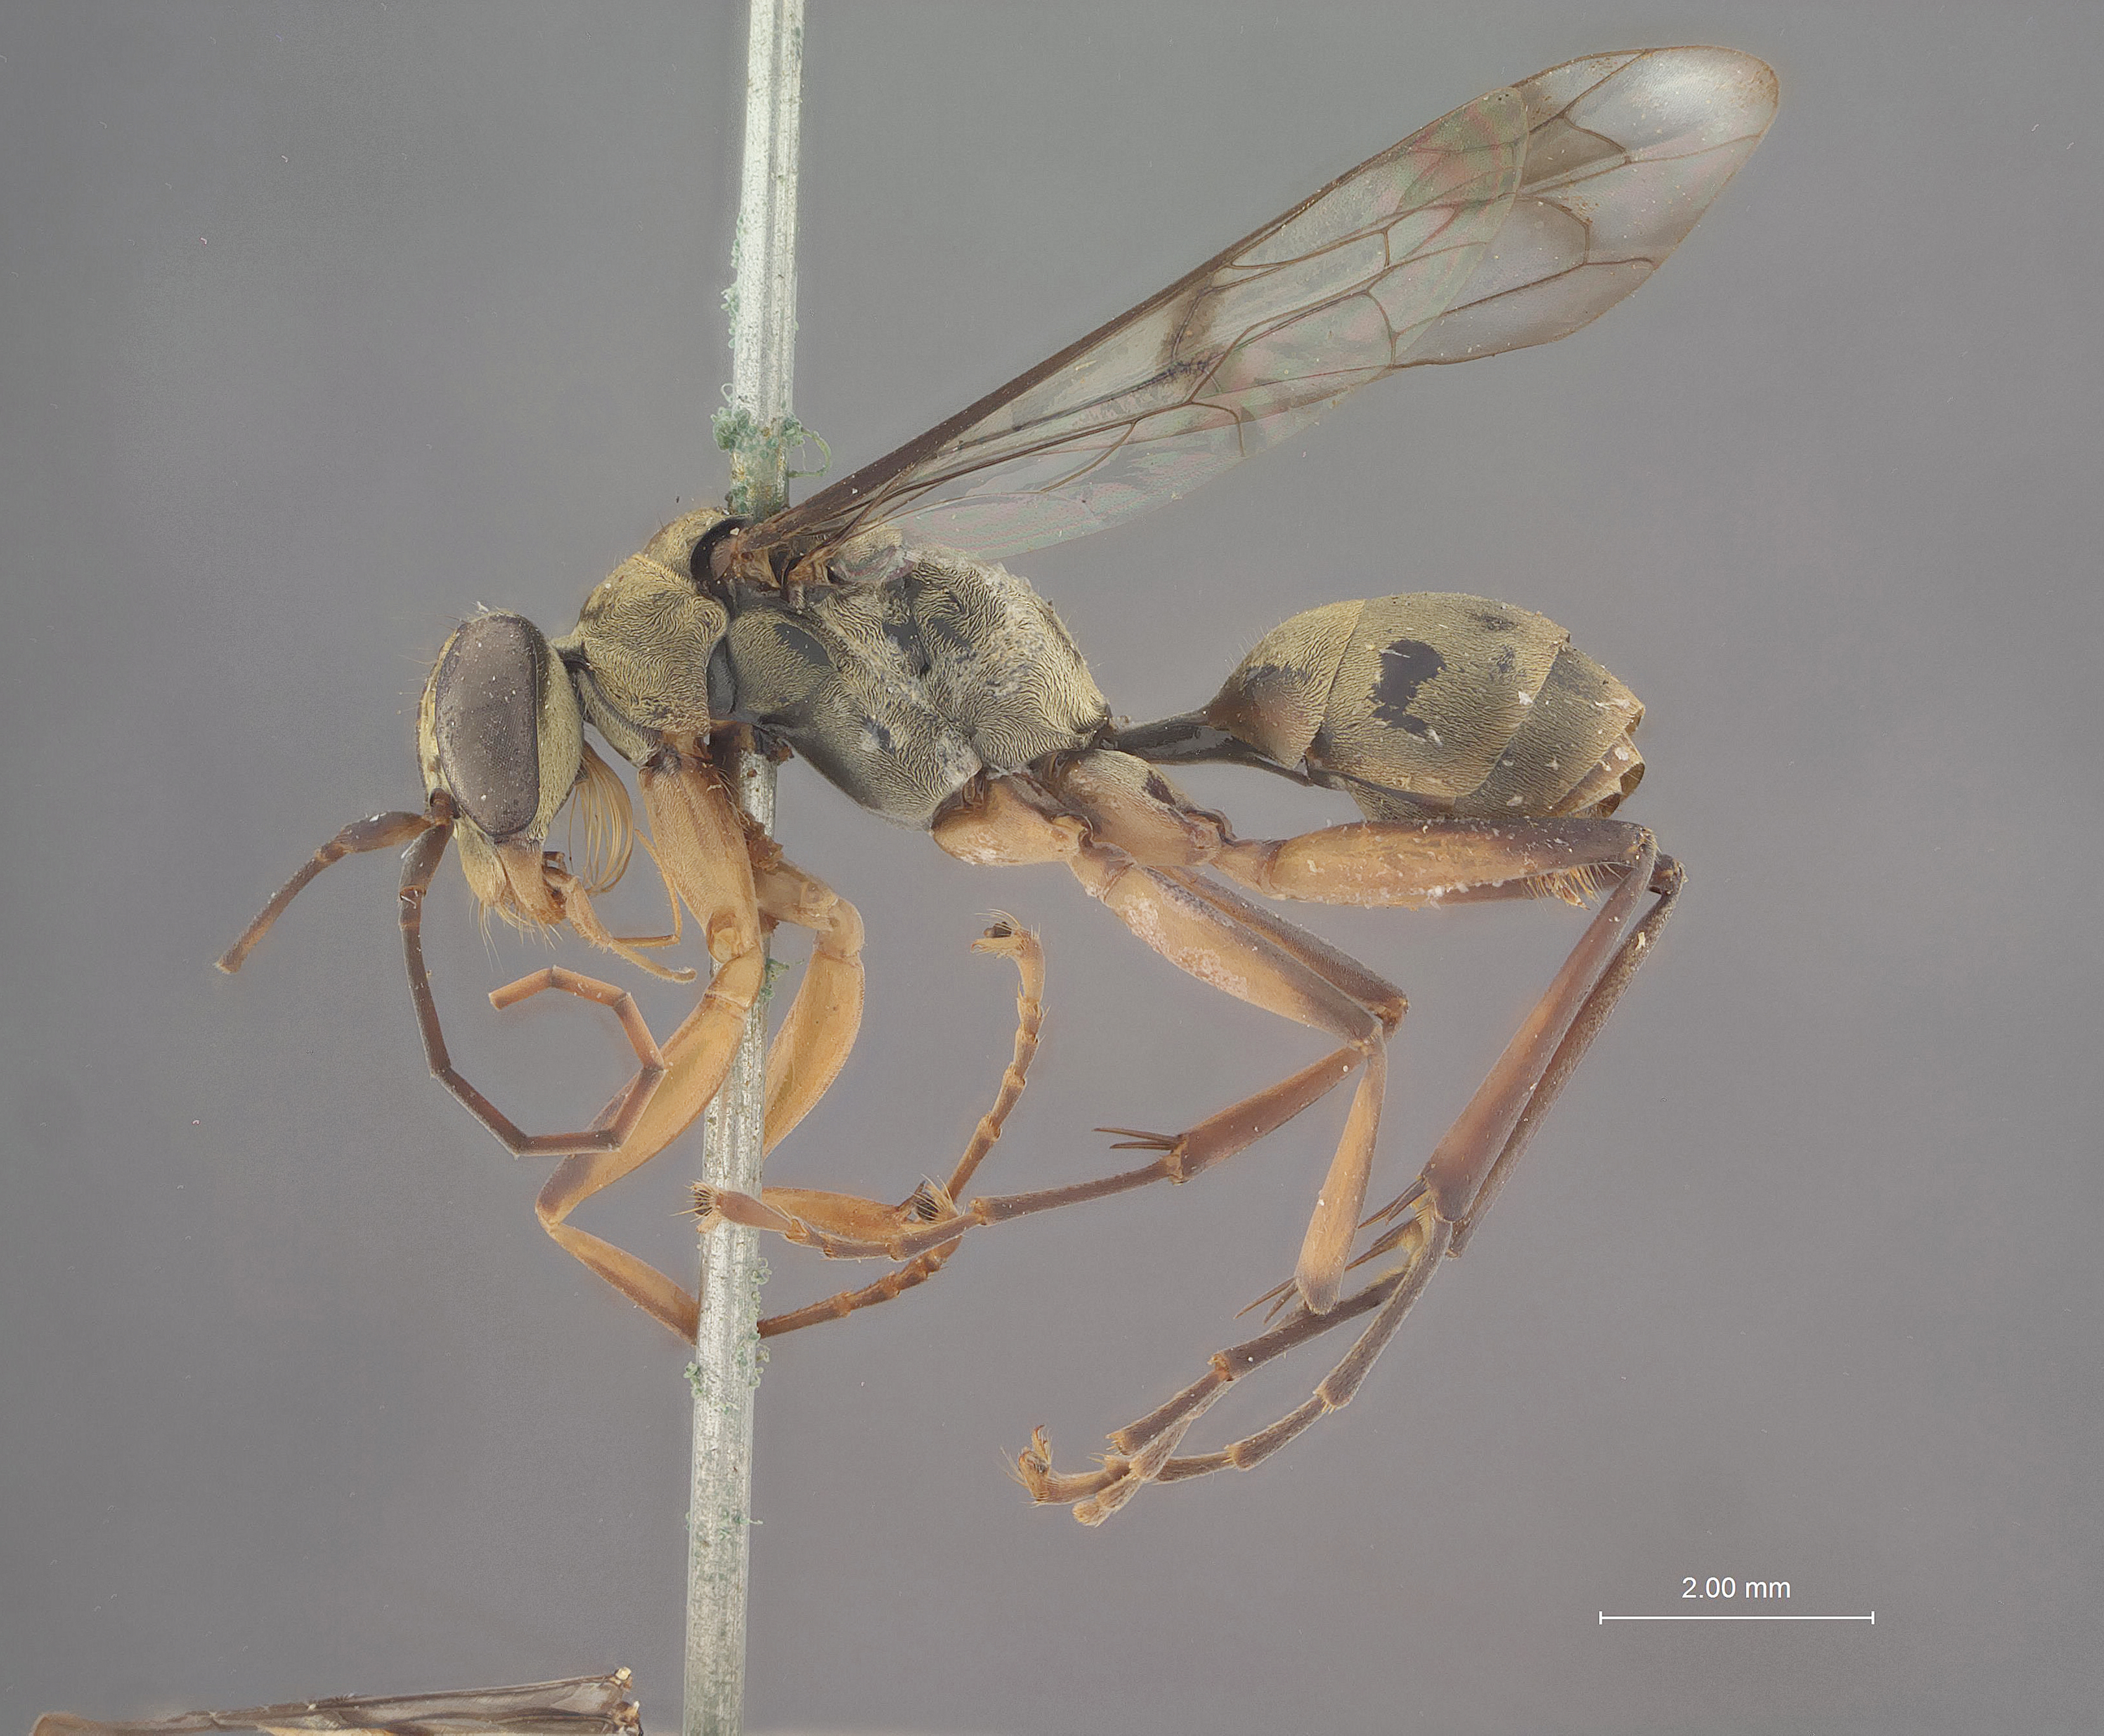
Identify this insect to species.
Deuteragenia thias
